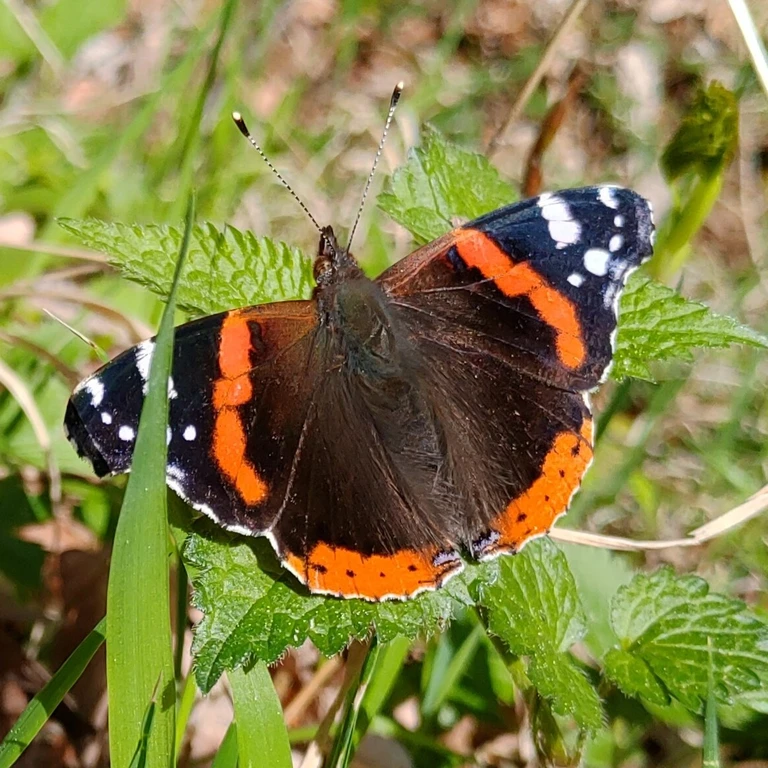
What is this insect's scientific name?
Vanessa atalanta
